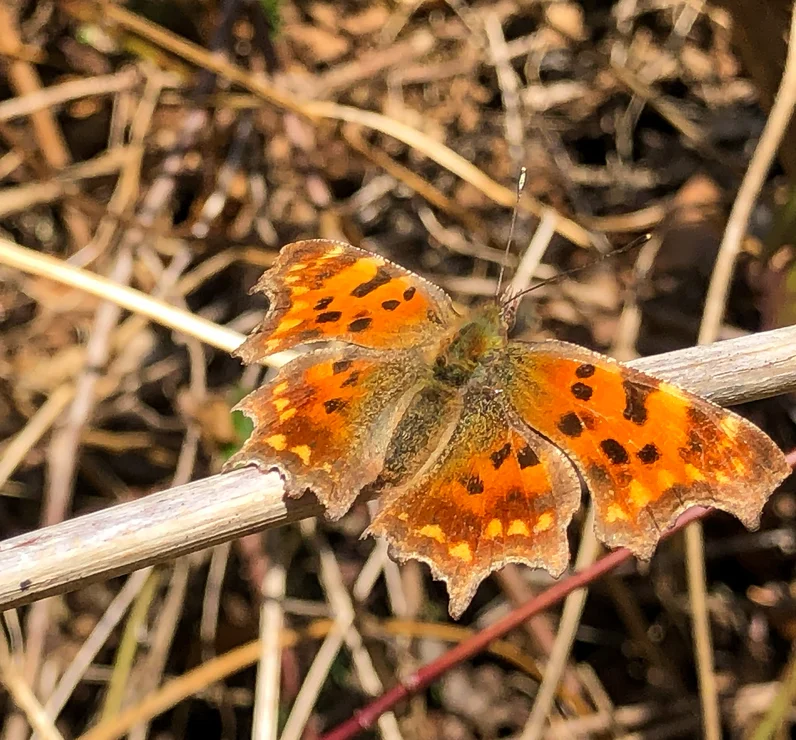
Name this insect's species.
Polygonia c-album
